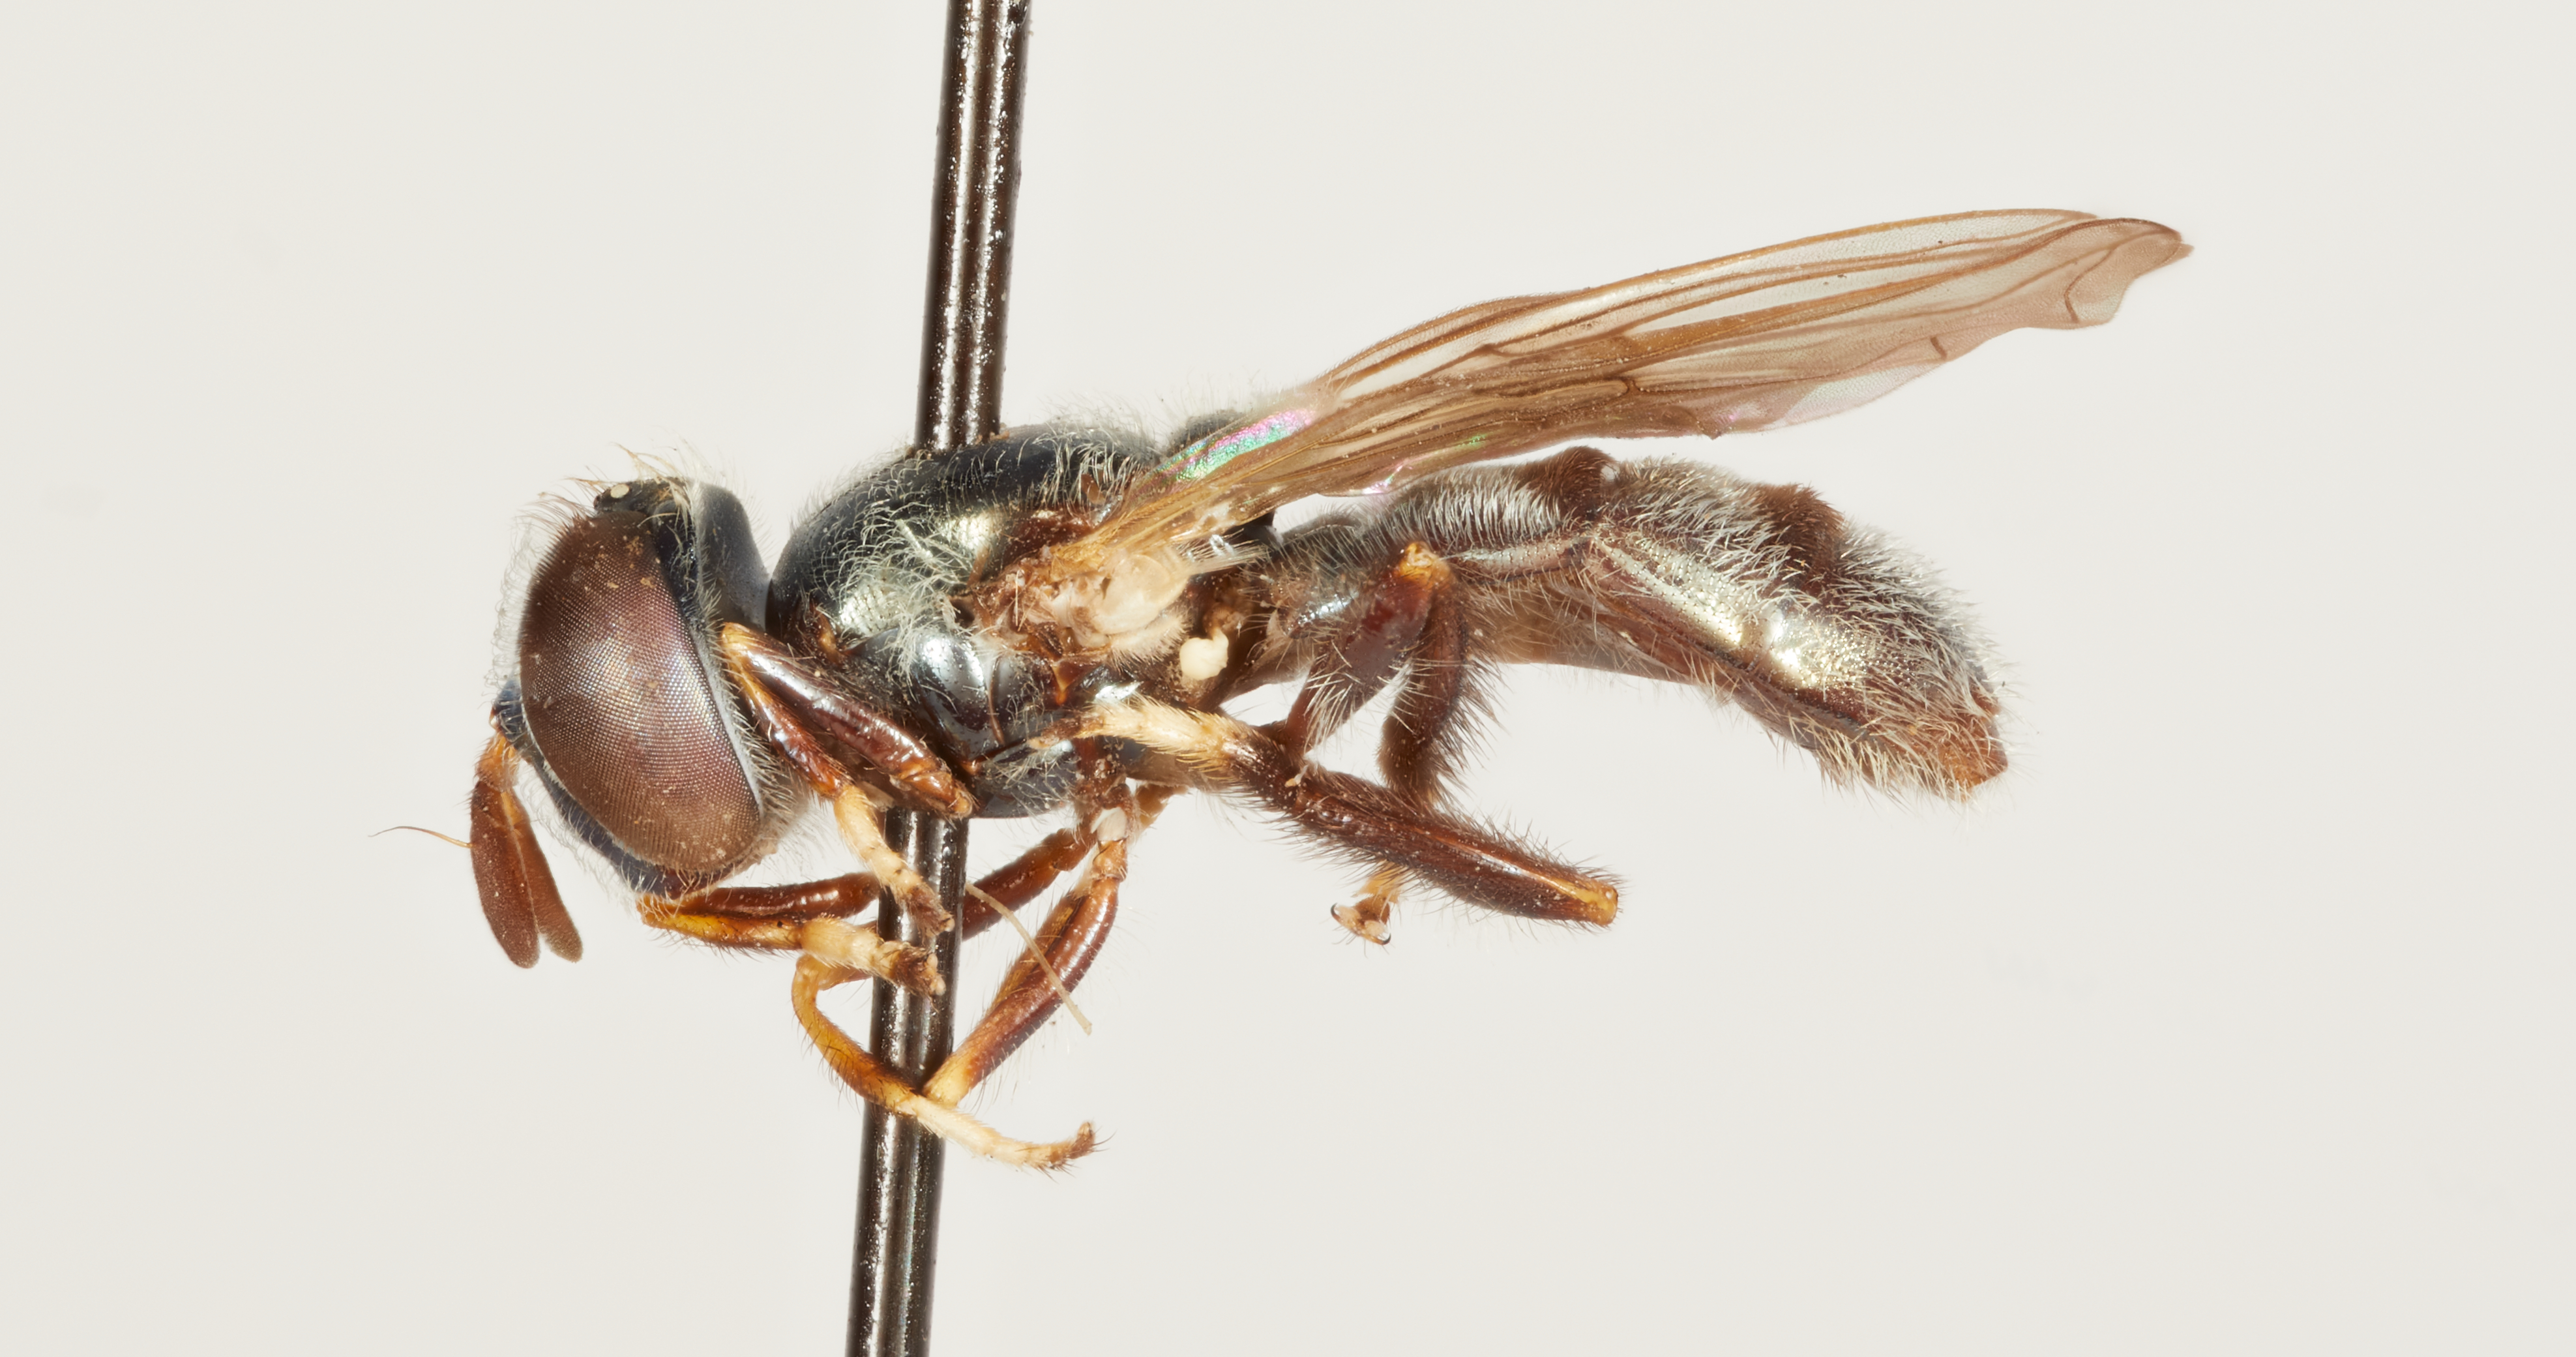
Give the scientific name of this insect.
Halictomyia boliviensis
